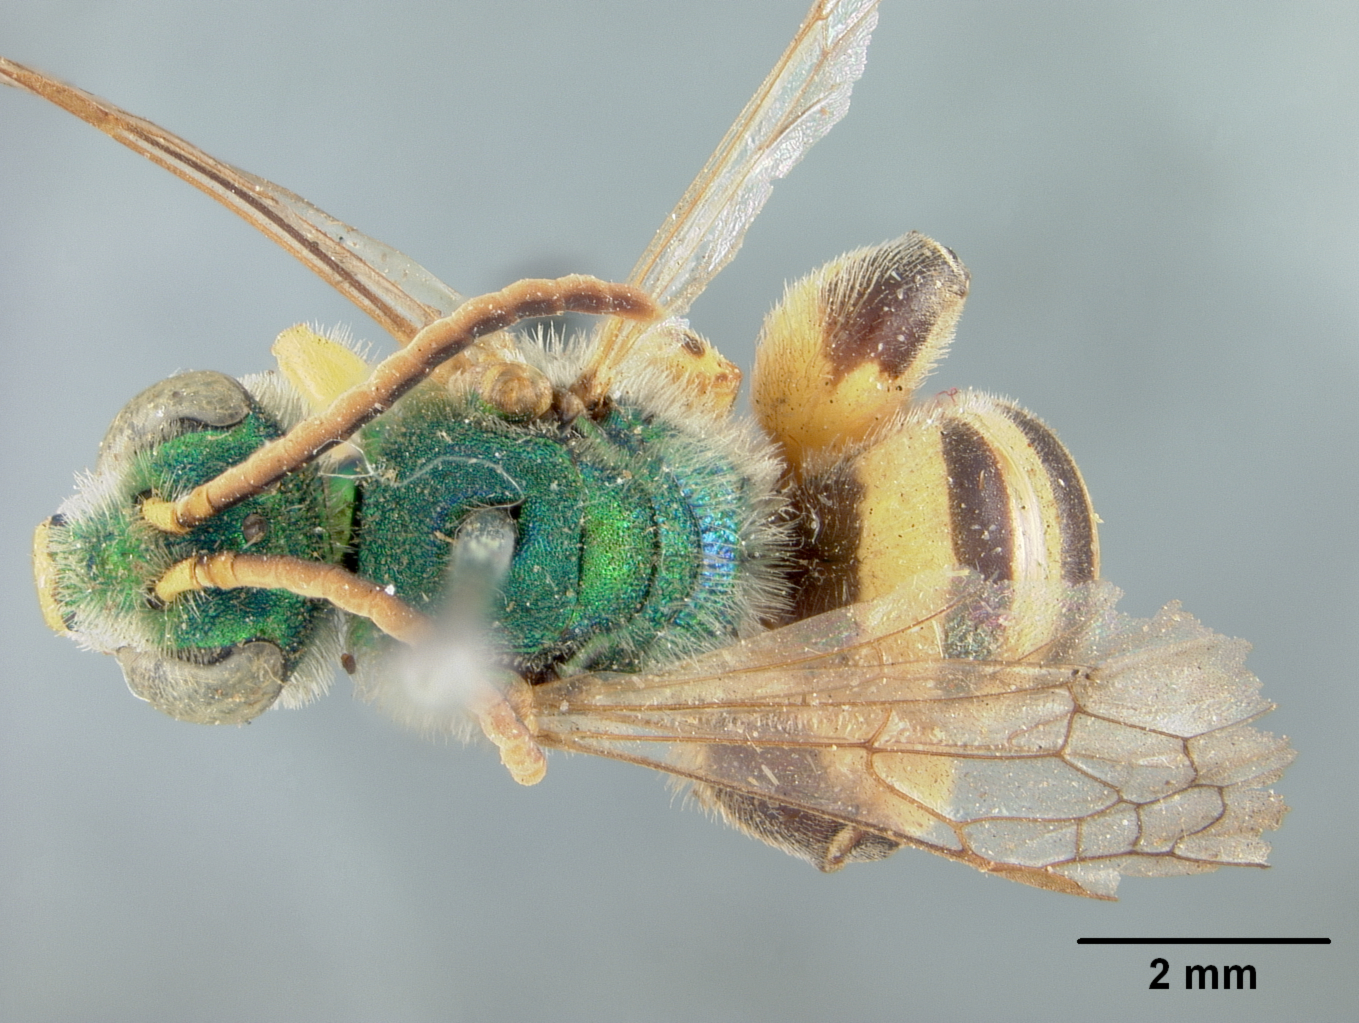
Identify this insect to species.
Agapostemon femoratus
